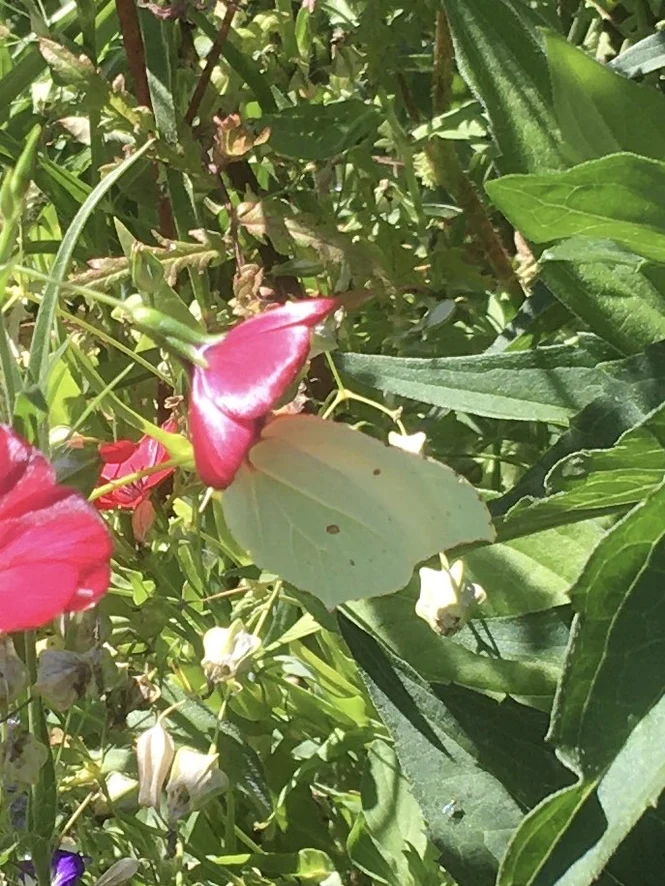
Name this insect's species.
Gonepteryx rhamni
